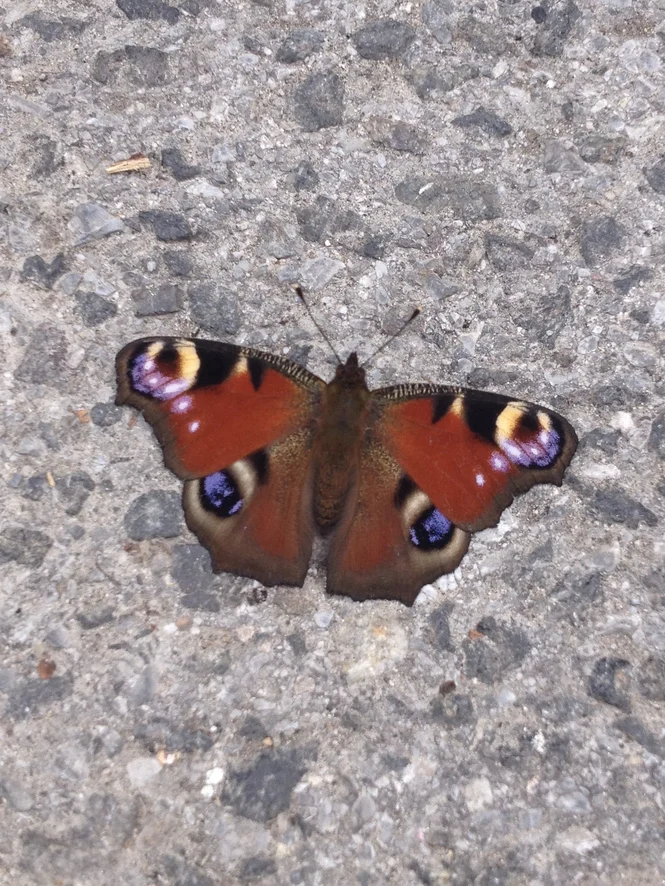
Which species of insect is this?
Aglais io
